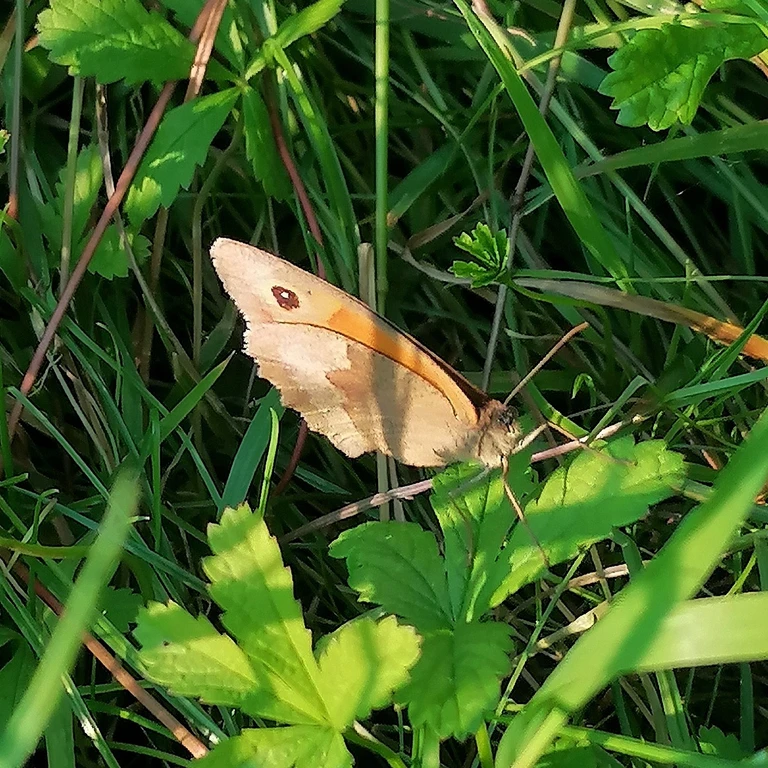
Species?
Maniola jurtina
